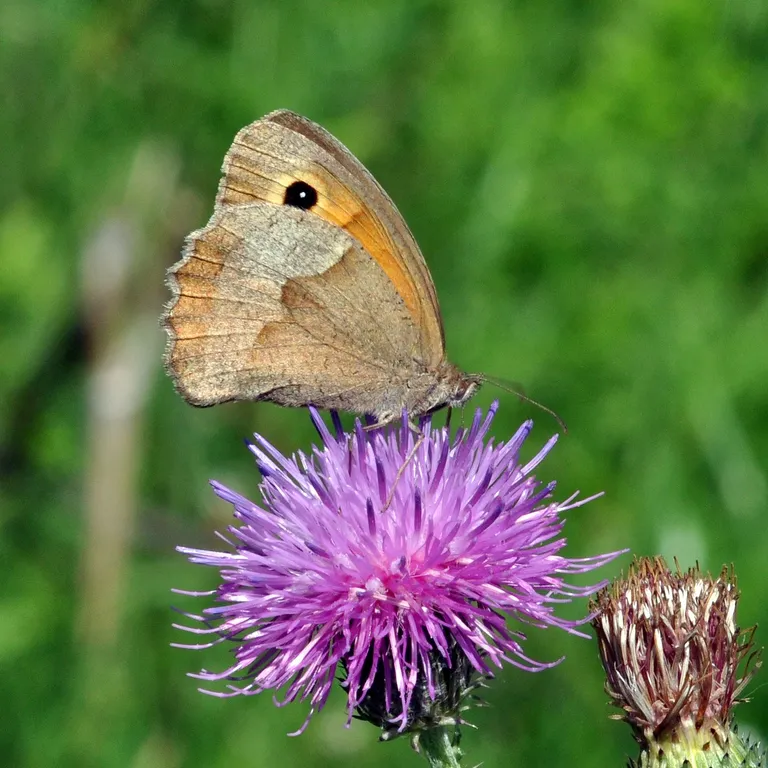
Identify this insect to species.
Maniola jurtina
